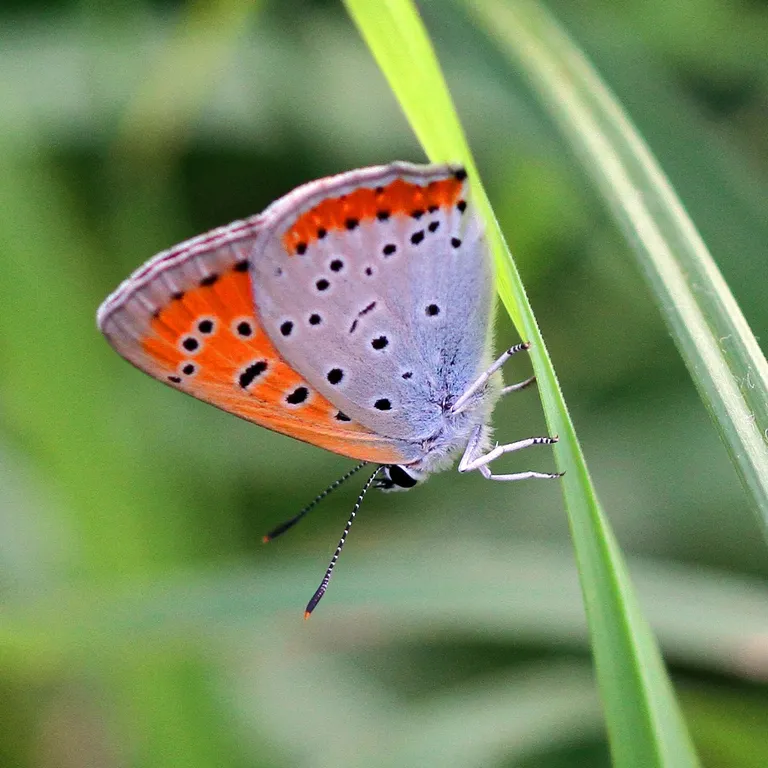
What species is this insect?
Lycaena dispar
